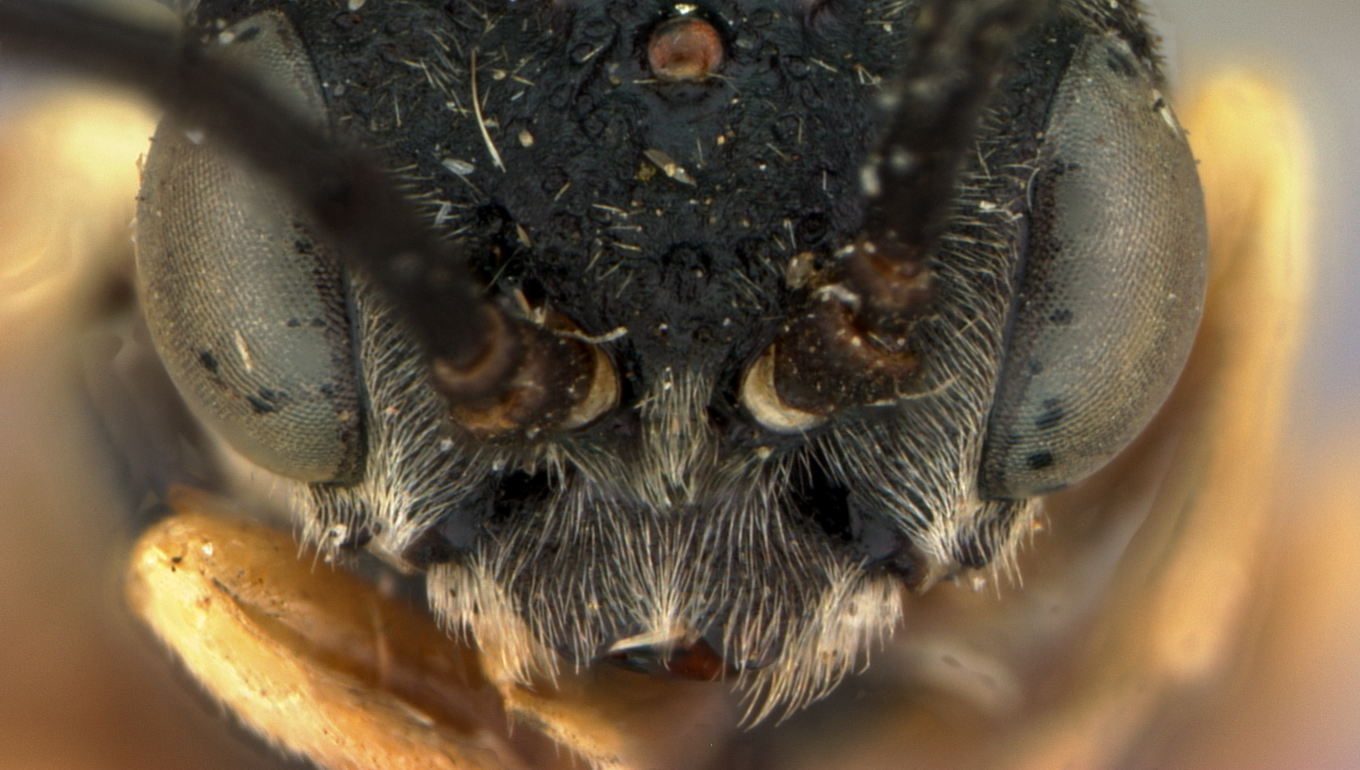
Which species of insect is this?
Strongylogaster alboannulatus
